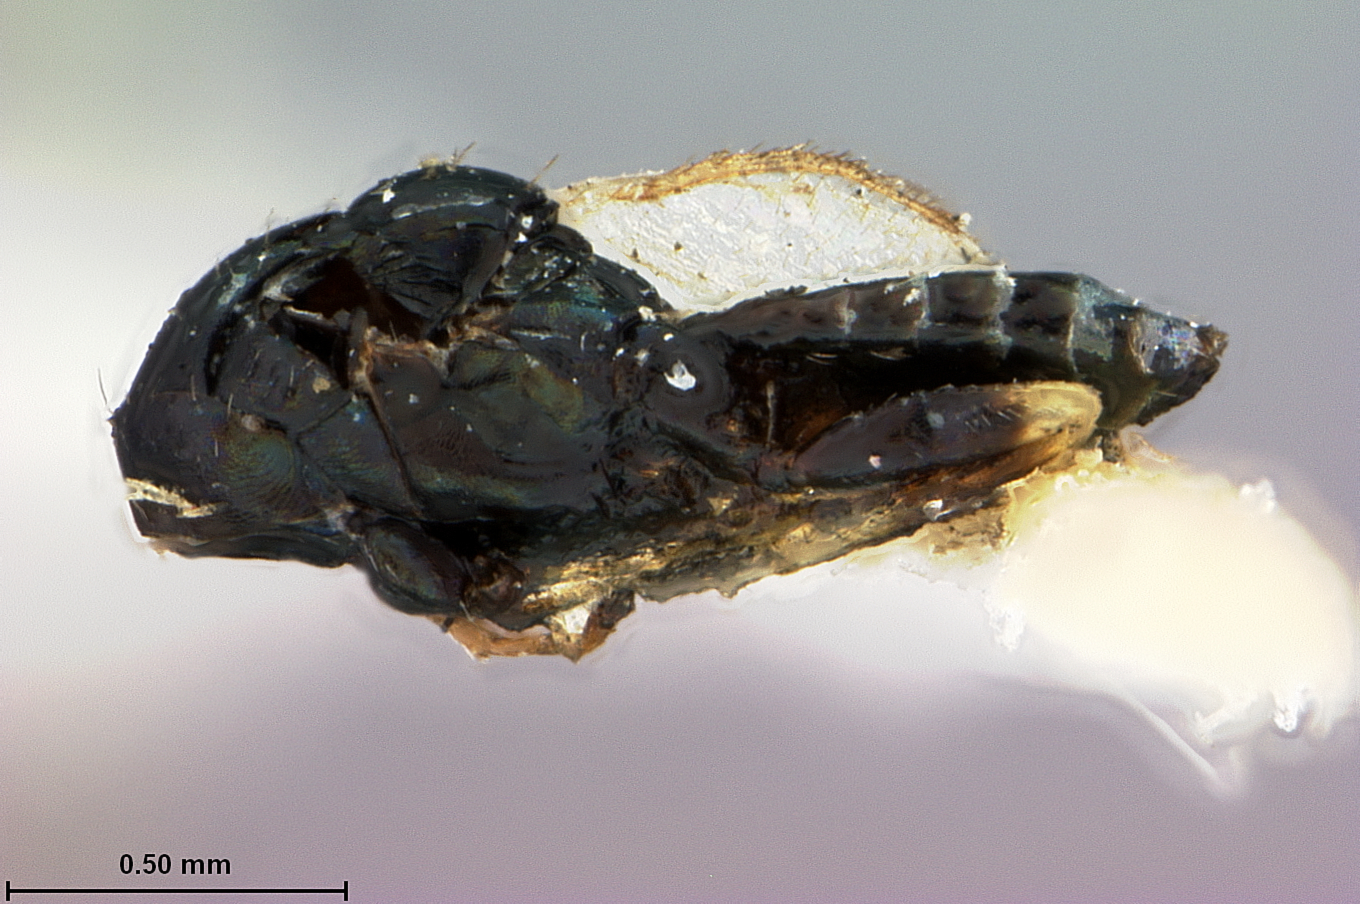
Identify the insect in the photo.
Tetrastichus californicus
